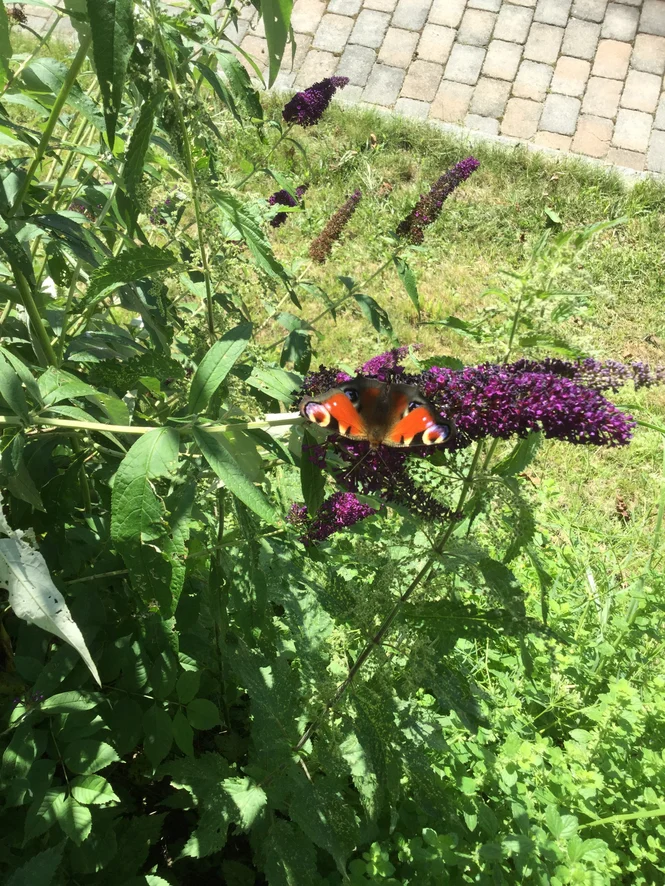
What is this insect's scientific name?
Aglais io
